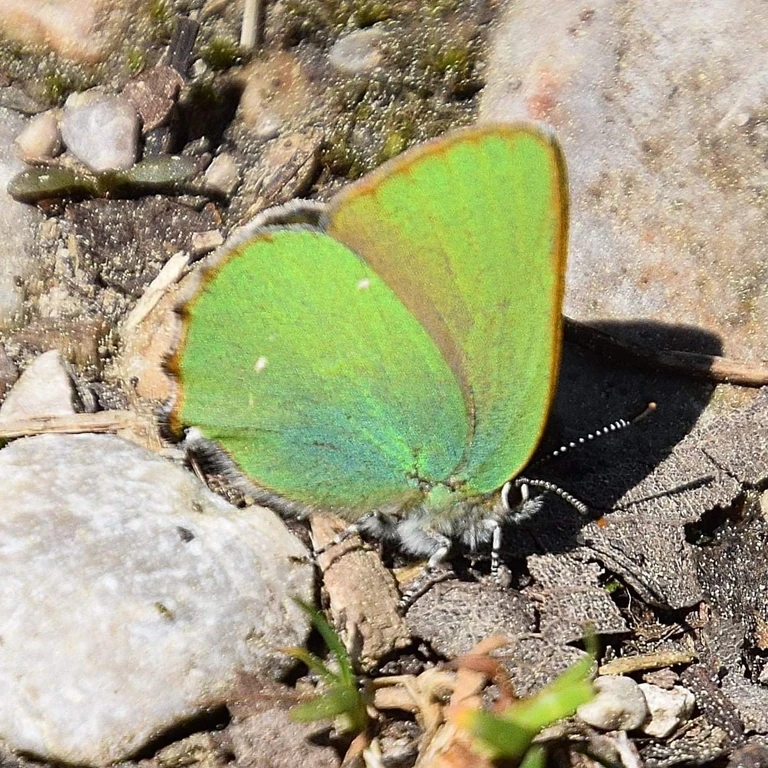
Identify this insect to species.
Callophrys rubi
